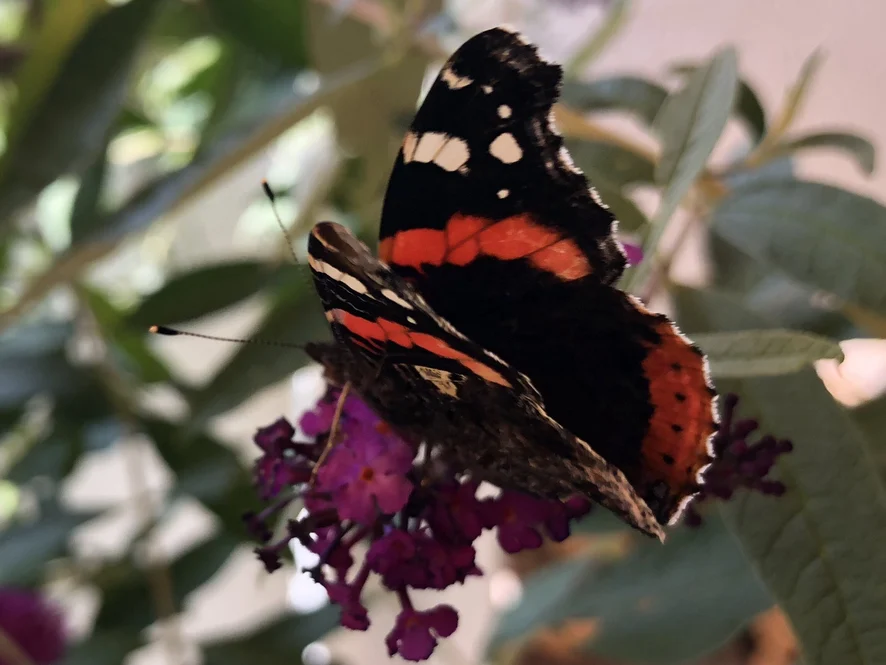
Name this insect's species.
Vanessa atalanta
